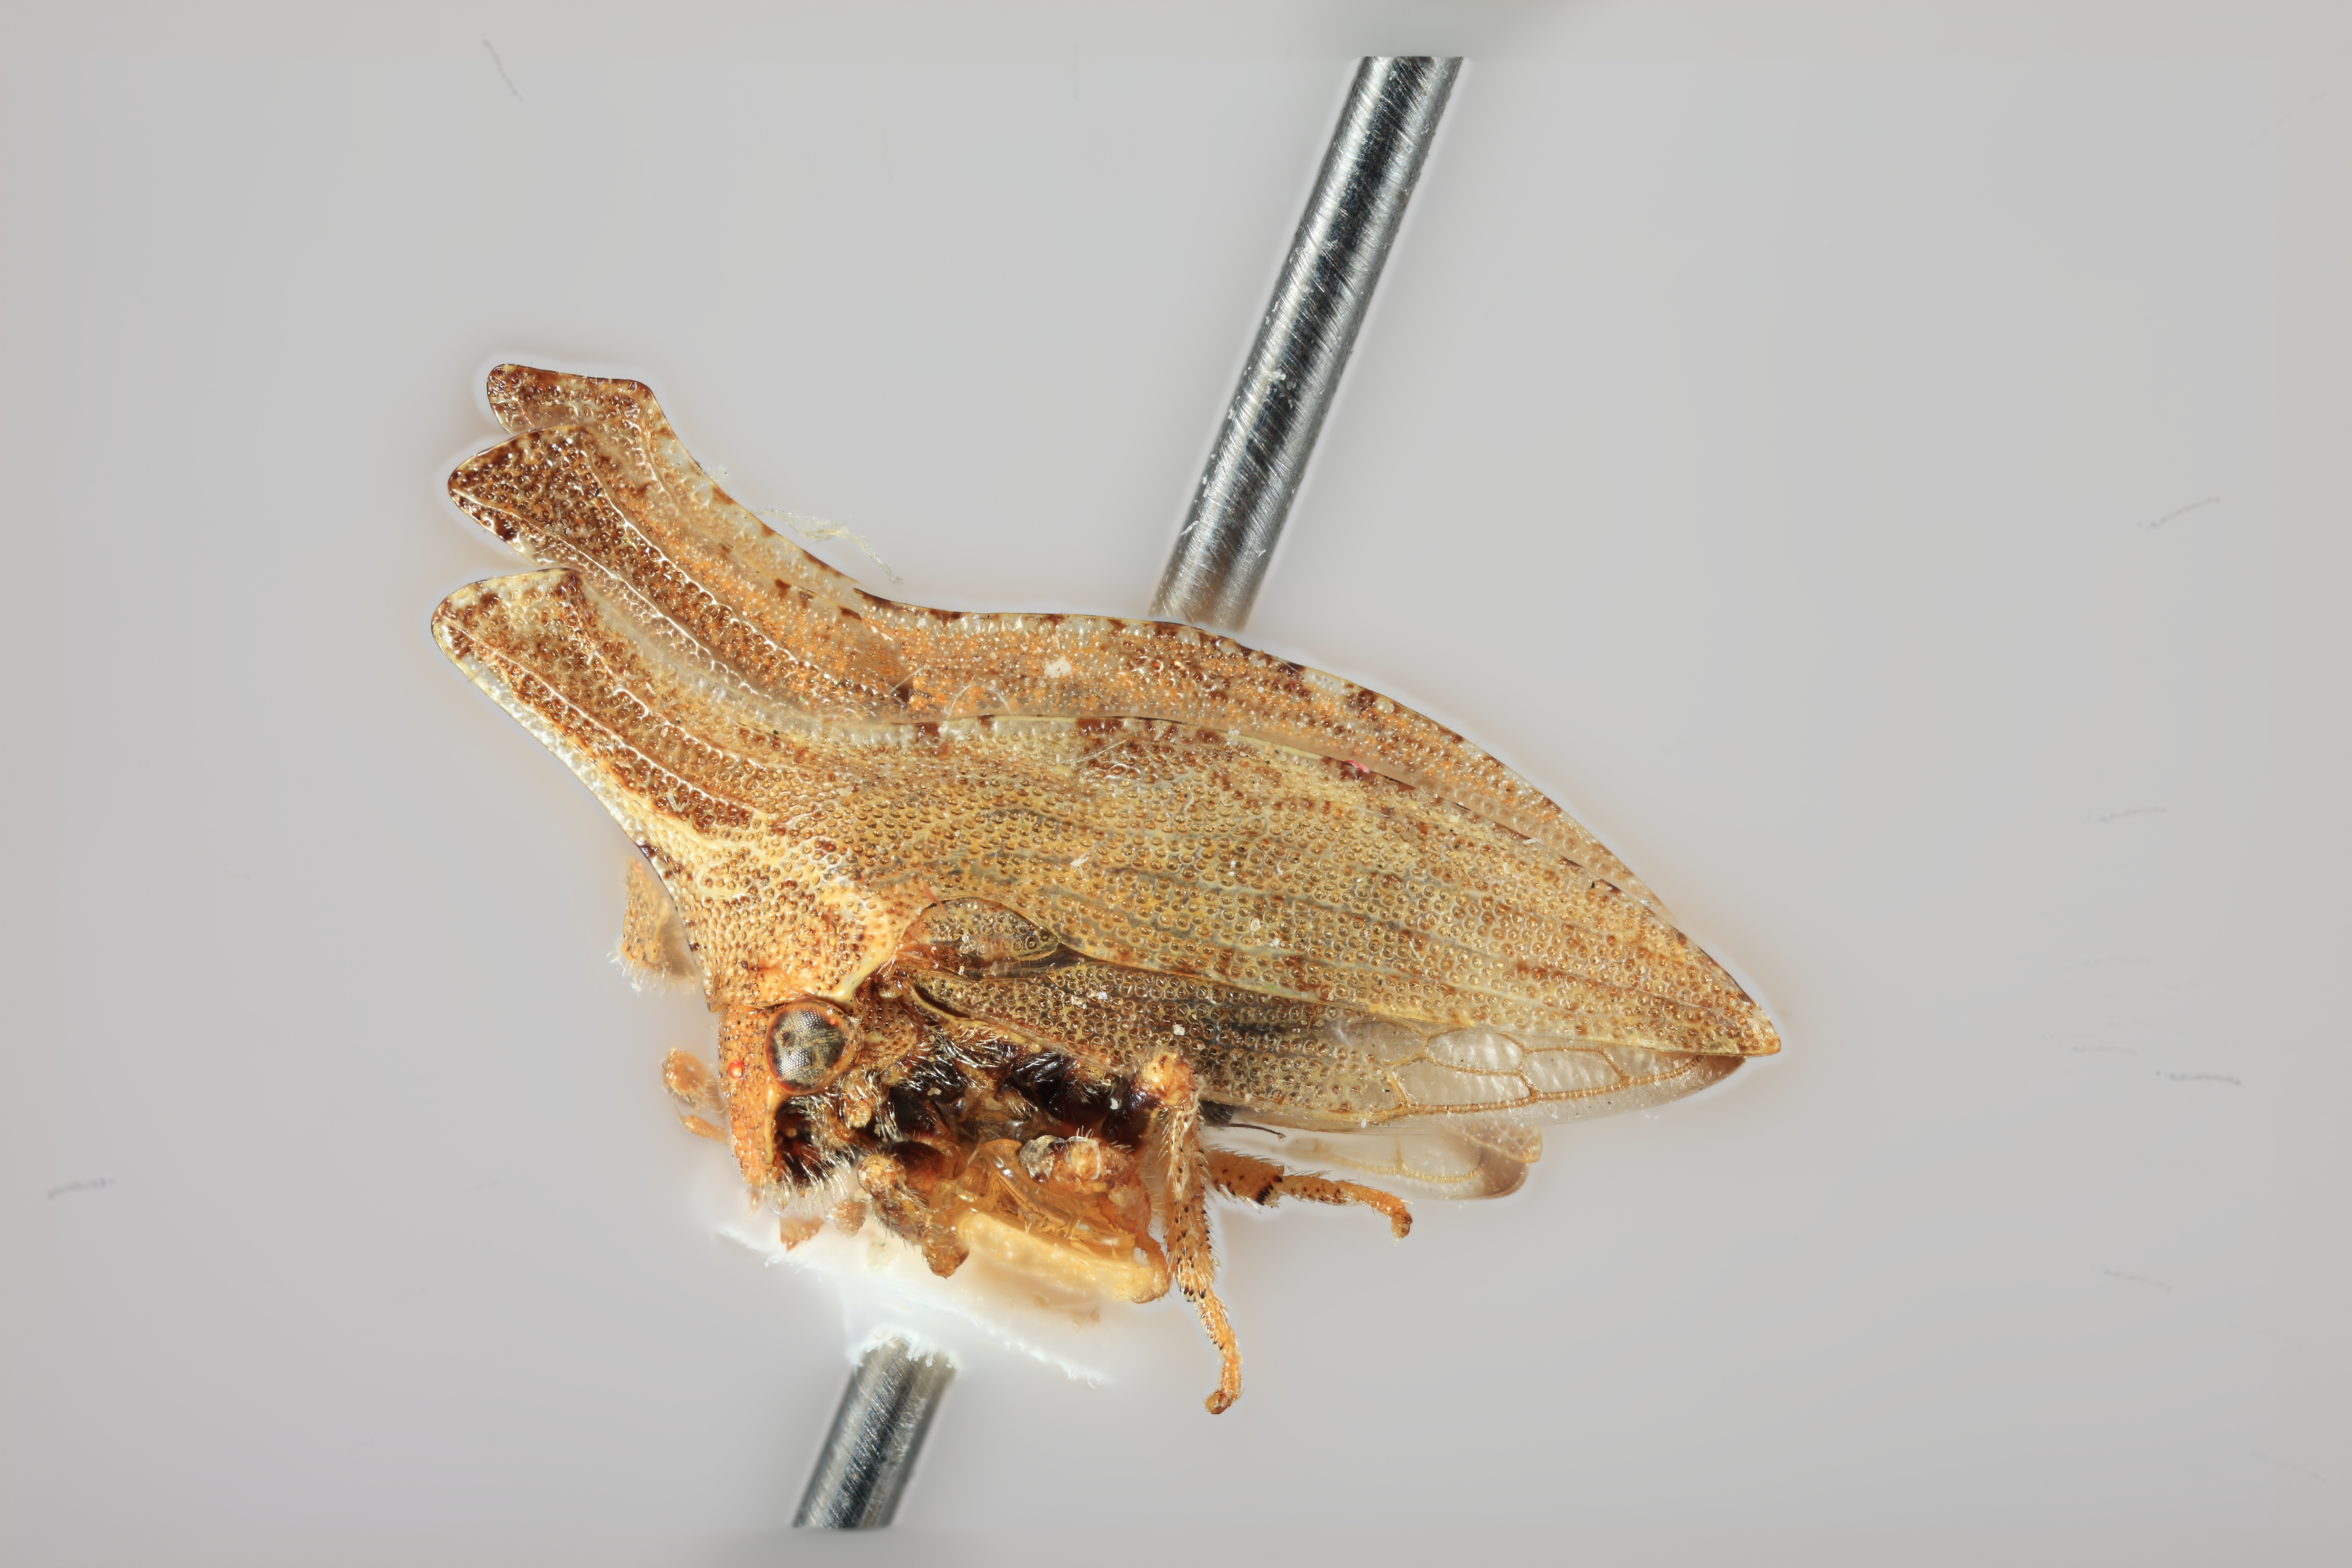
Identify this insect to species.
Bryantopsis ensiger
